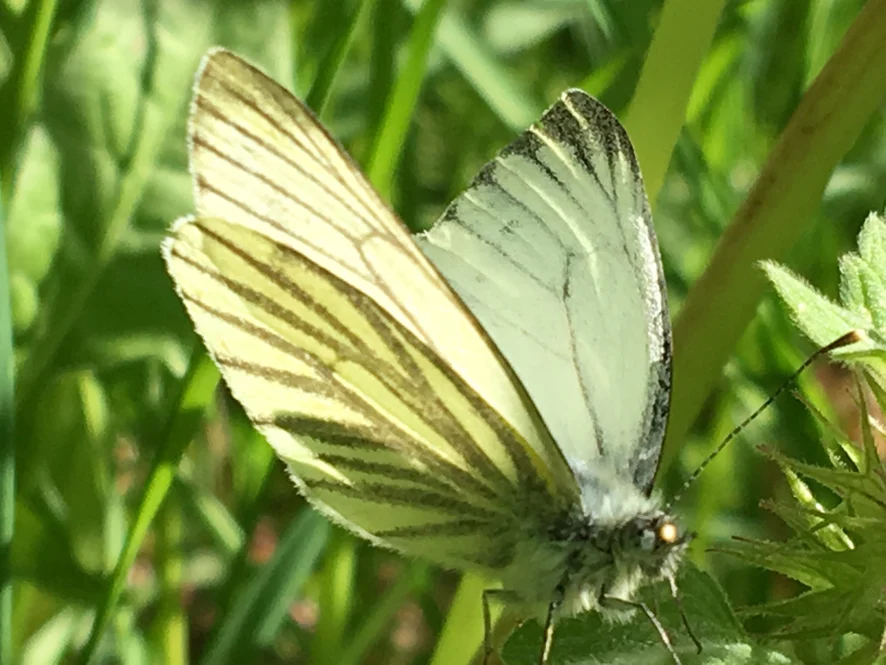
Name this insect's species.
Pieris napi
